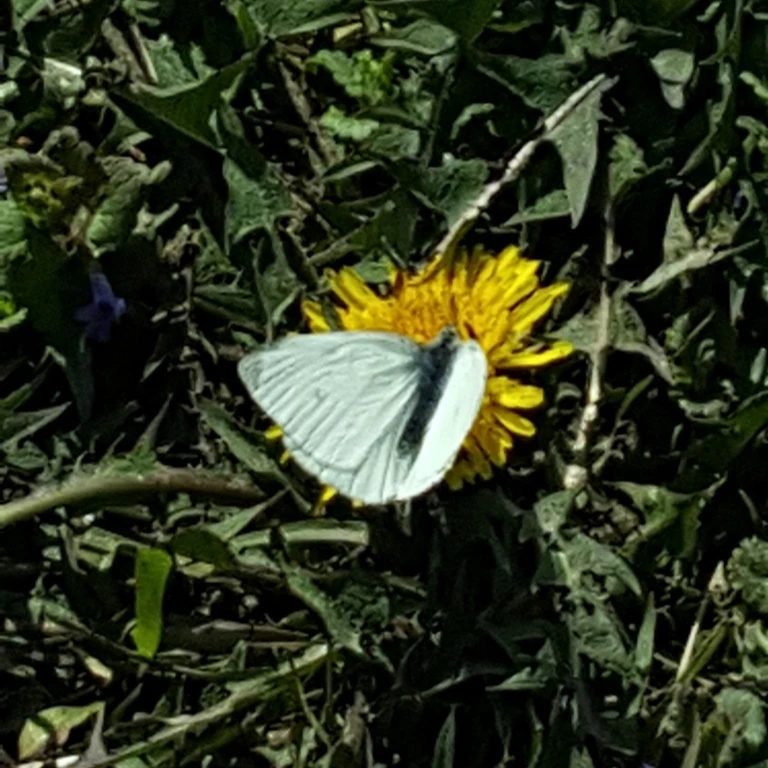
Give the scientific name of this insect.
Pieris rapae
